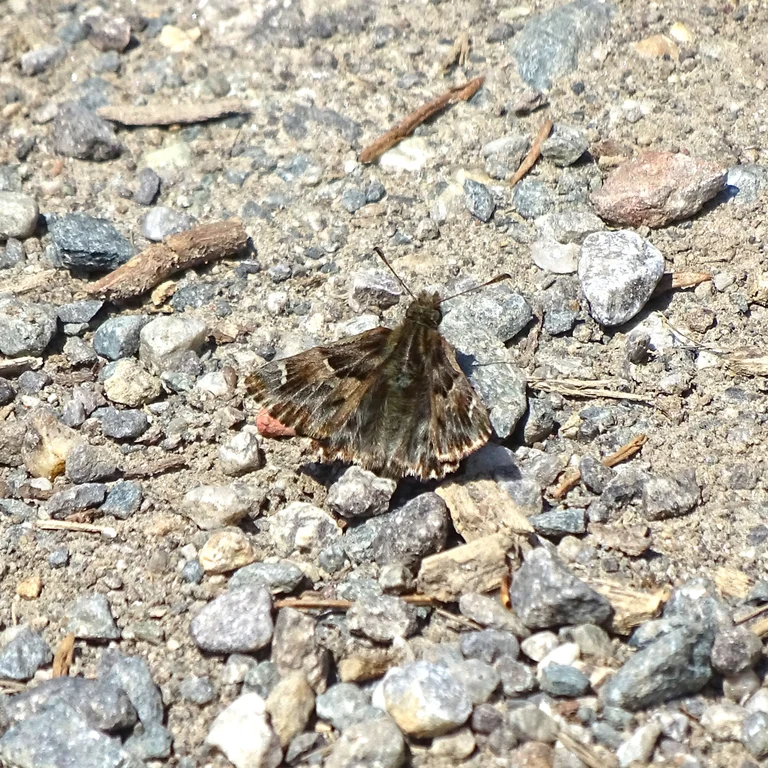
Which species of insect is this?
Carcharodus alceae
